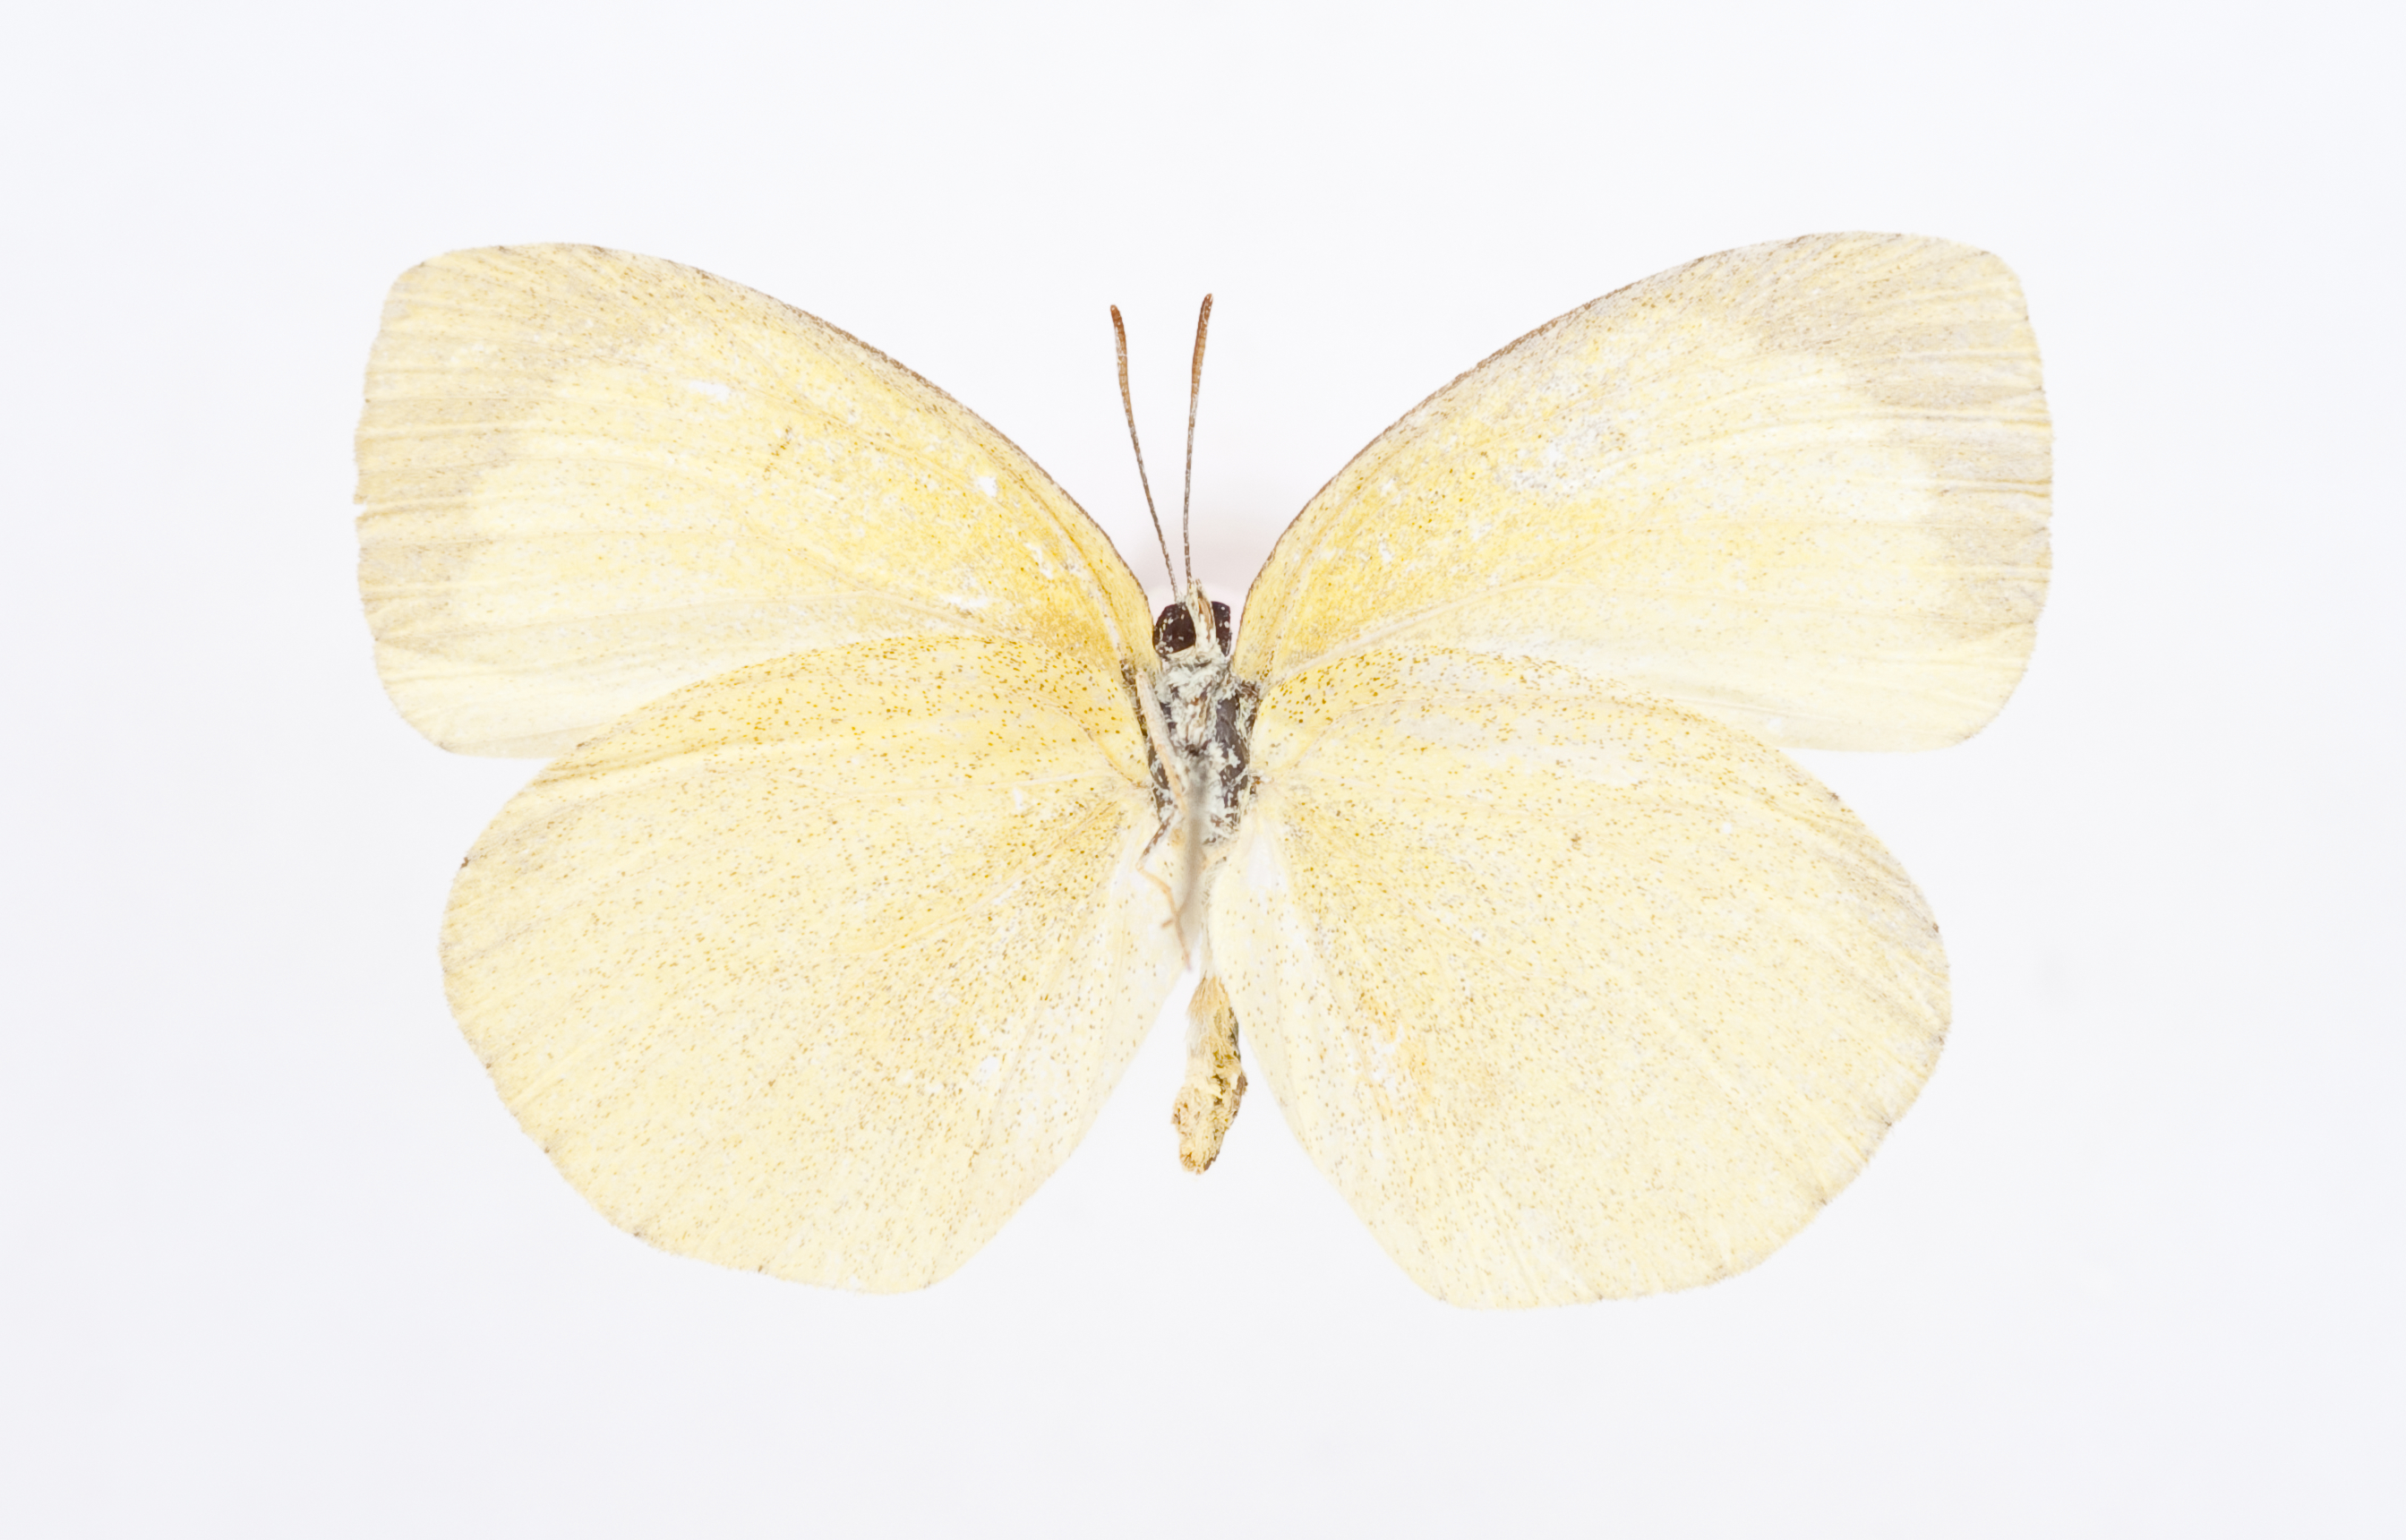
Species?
Eurema laeta
